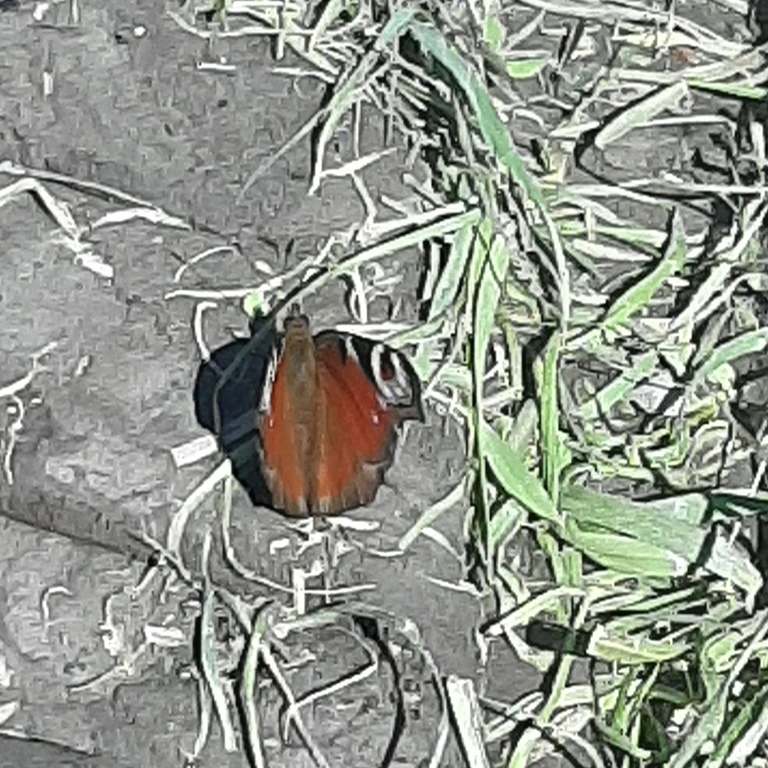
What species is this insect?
Aglais io
